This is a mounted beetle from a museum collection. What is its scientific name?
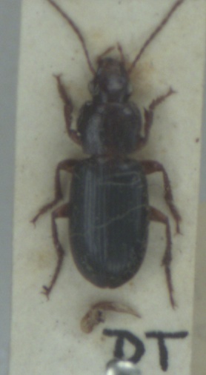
Ophonus rupicola
